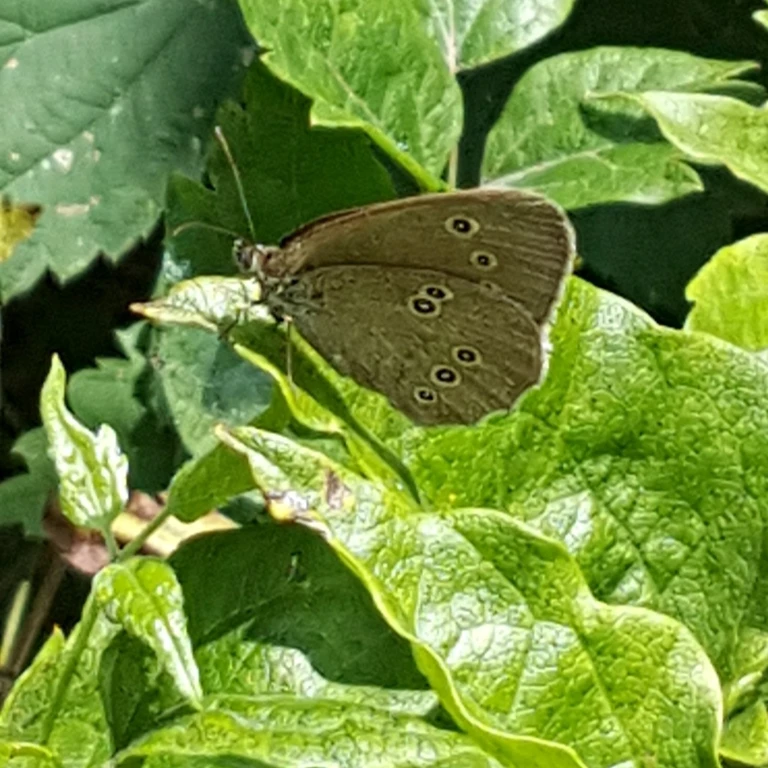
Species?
Aphantopus hyperantus
